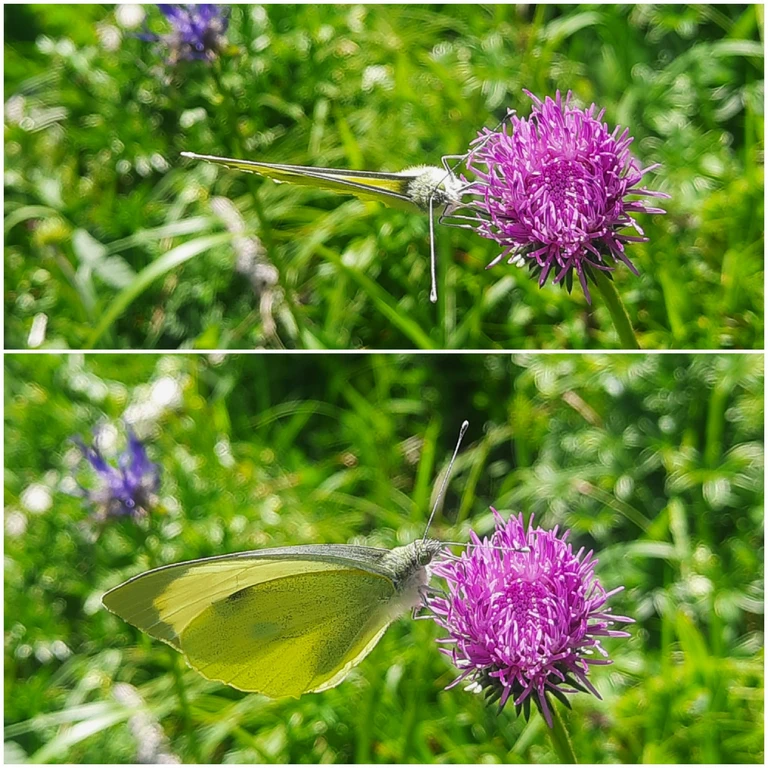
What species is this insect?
Pieris brassicae
